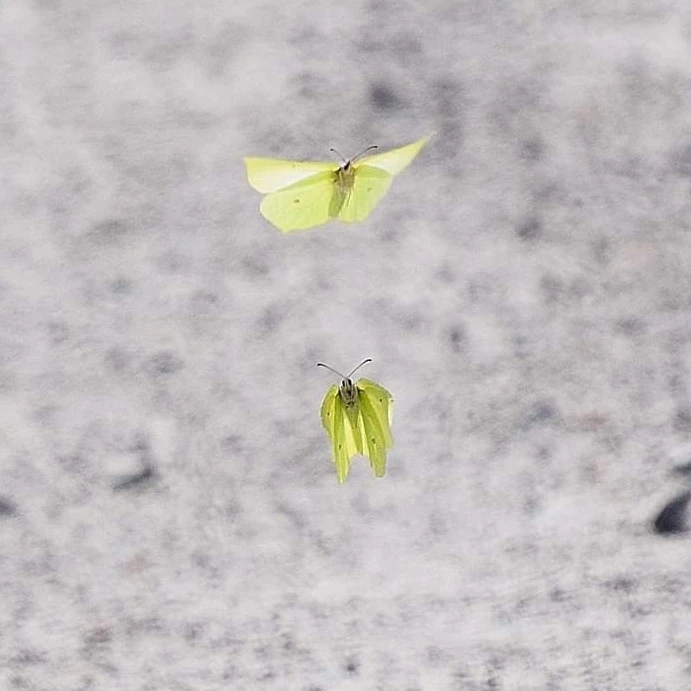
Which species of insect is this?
Gonepteryx rhamni
